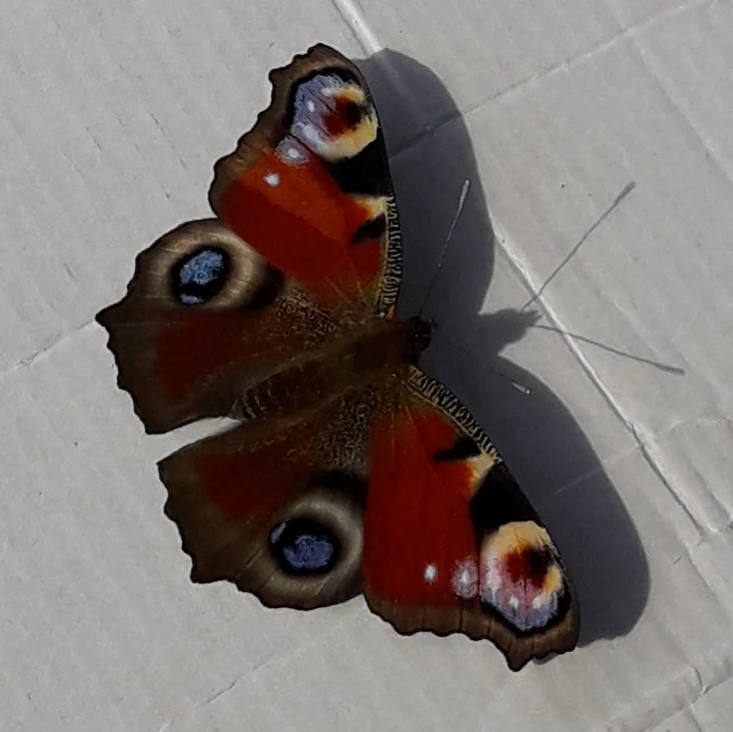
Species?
Aglais io
